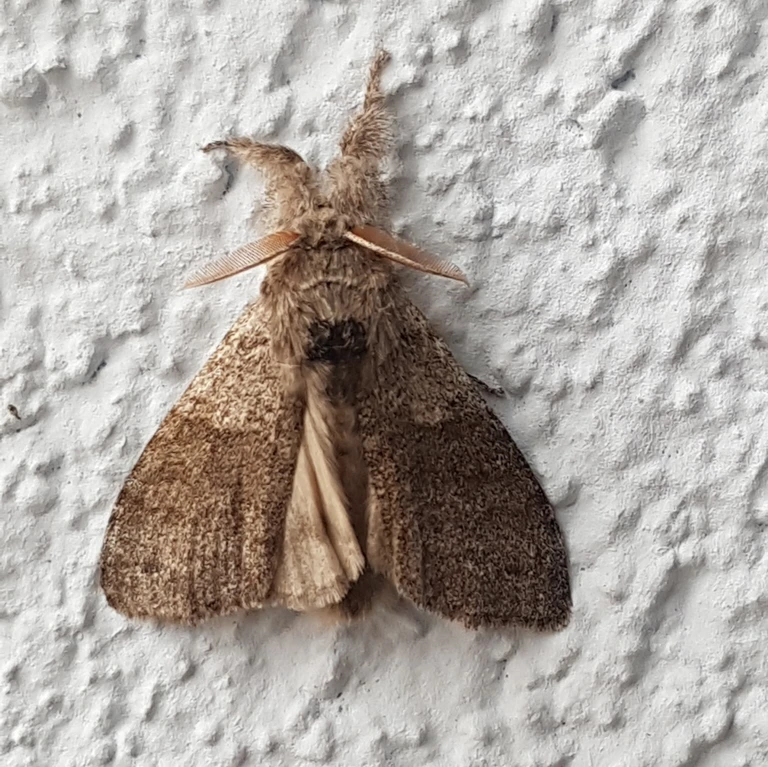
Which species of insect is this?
Calliteara pudibunda
